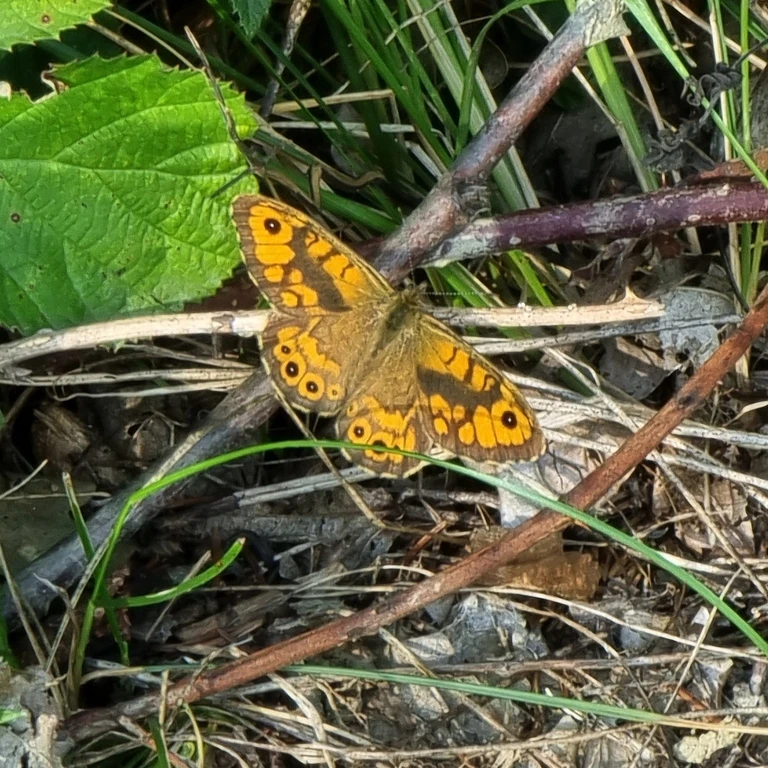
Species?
Lasiommata megera (also Pararge megera)
